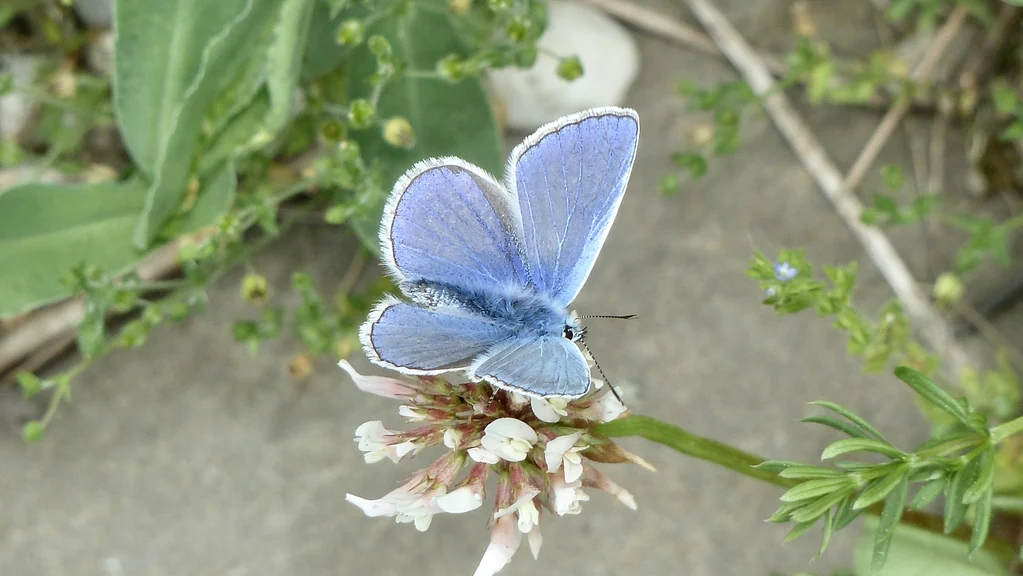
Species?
Polyommatus icarus
